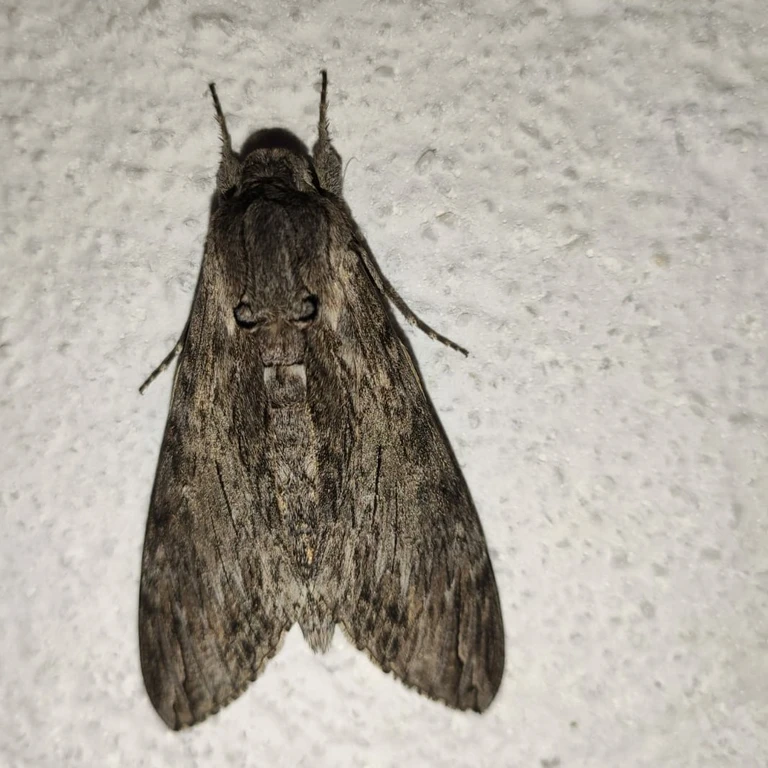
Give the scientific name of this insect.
Agrius convolvuli
